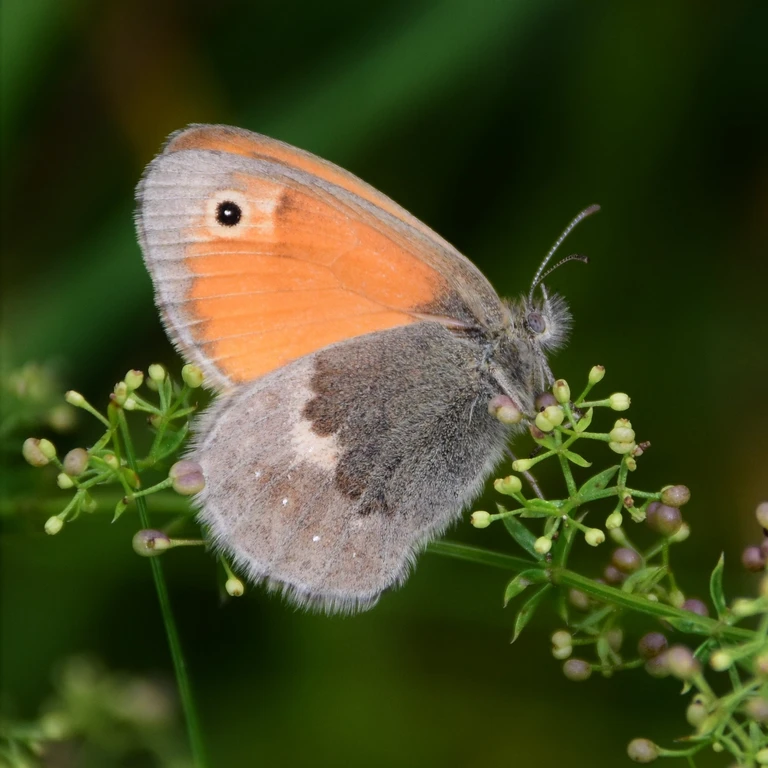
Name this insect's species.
Coenonympha pamphilus
